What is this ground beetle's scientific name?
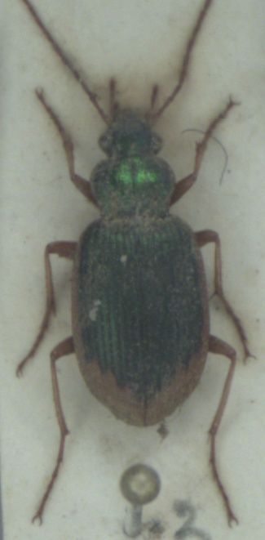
Chlaenius vestitus
